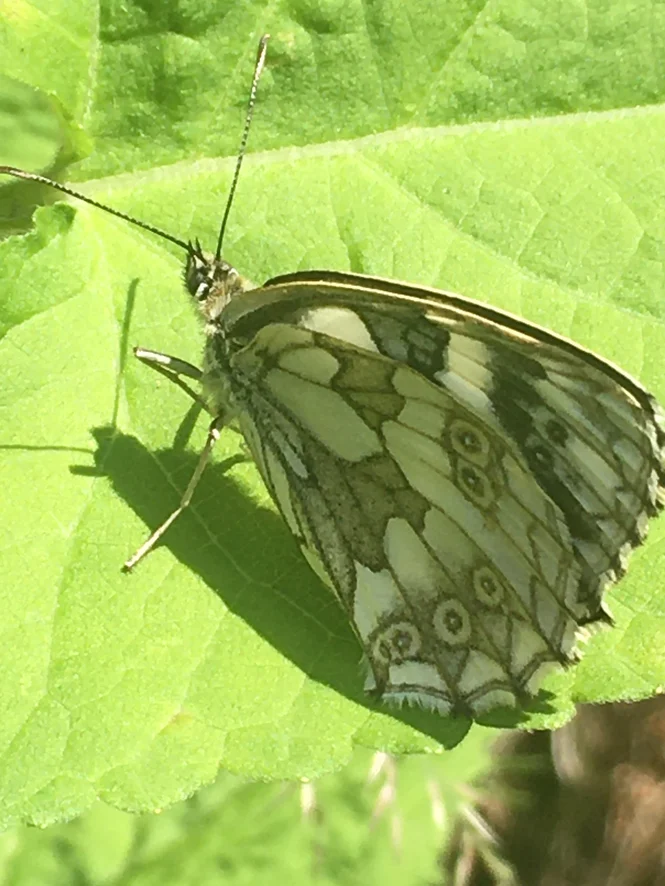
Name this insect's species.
Melanargia galathea
